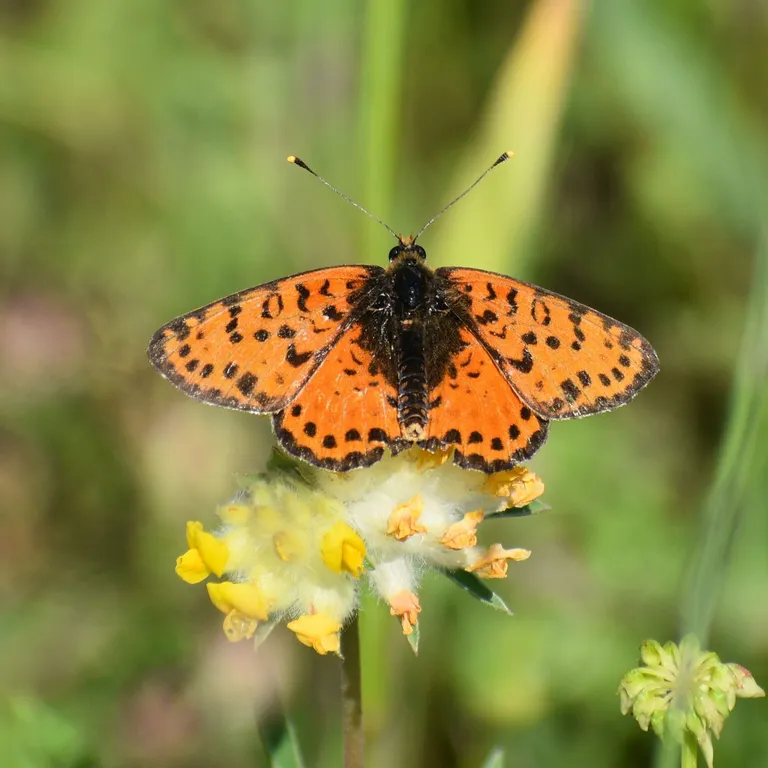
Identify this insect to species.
Melitaea didyma
